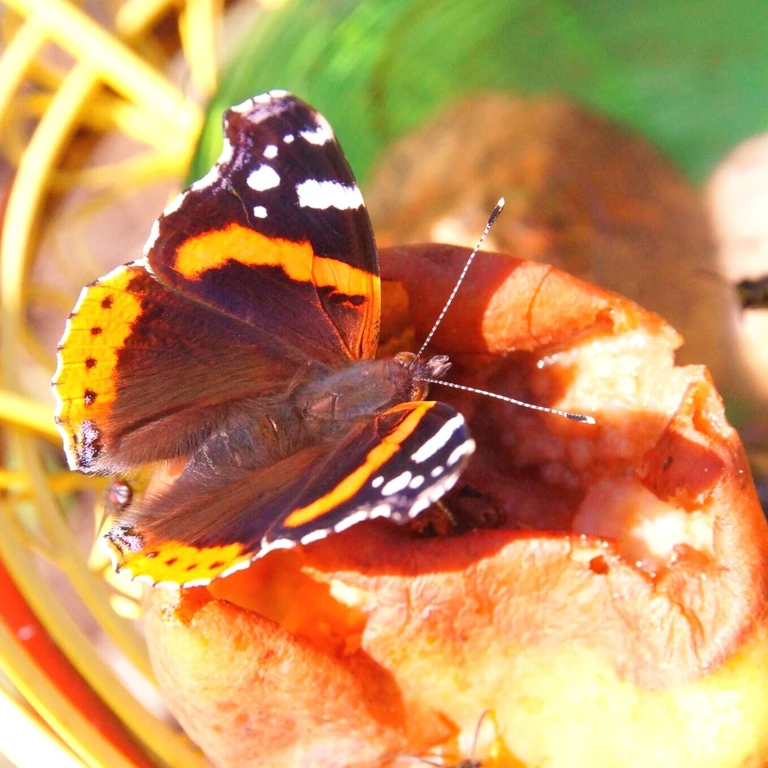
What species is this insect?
Vanessa atalanta
